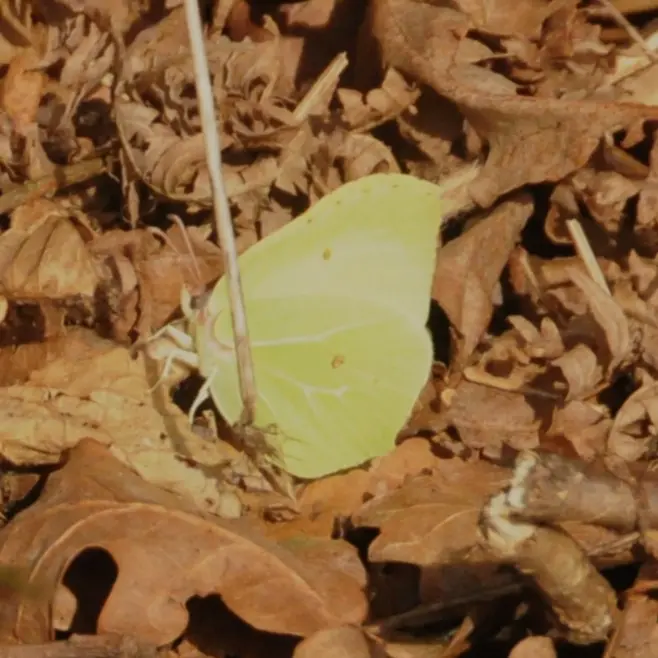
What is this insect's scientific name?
Gonepteryx rhamni
